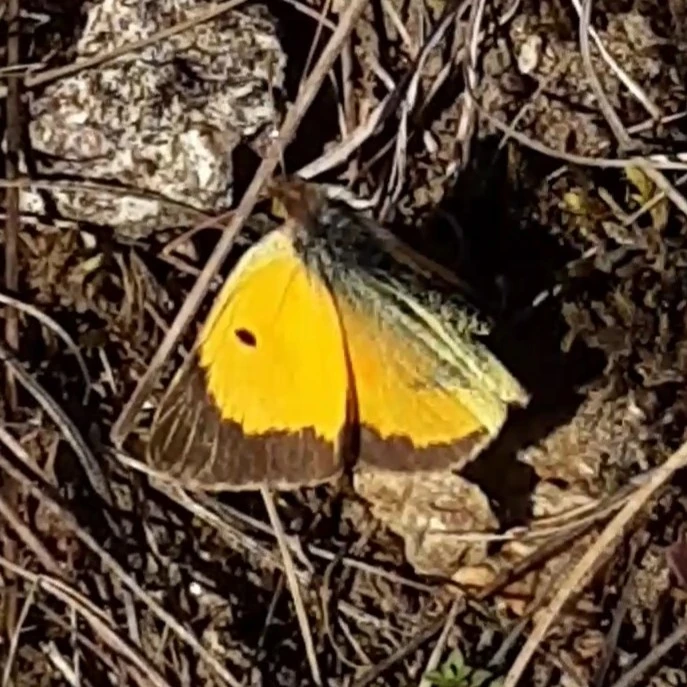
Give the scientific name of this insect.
Colias croceus
